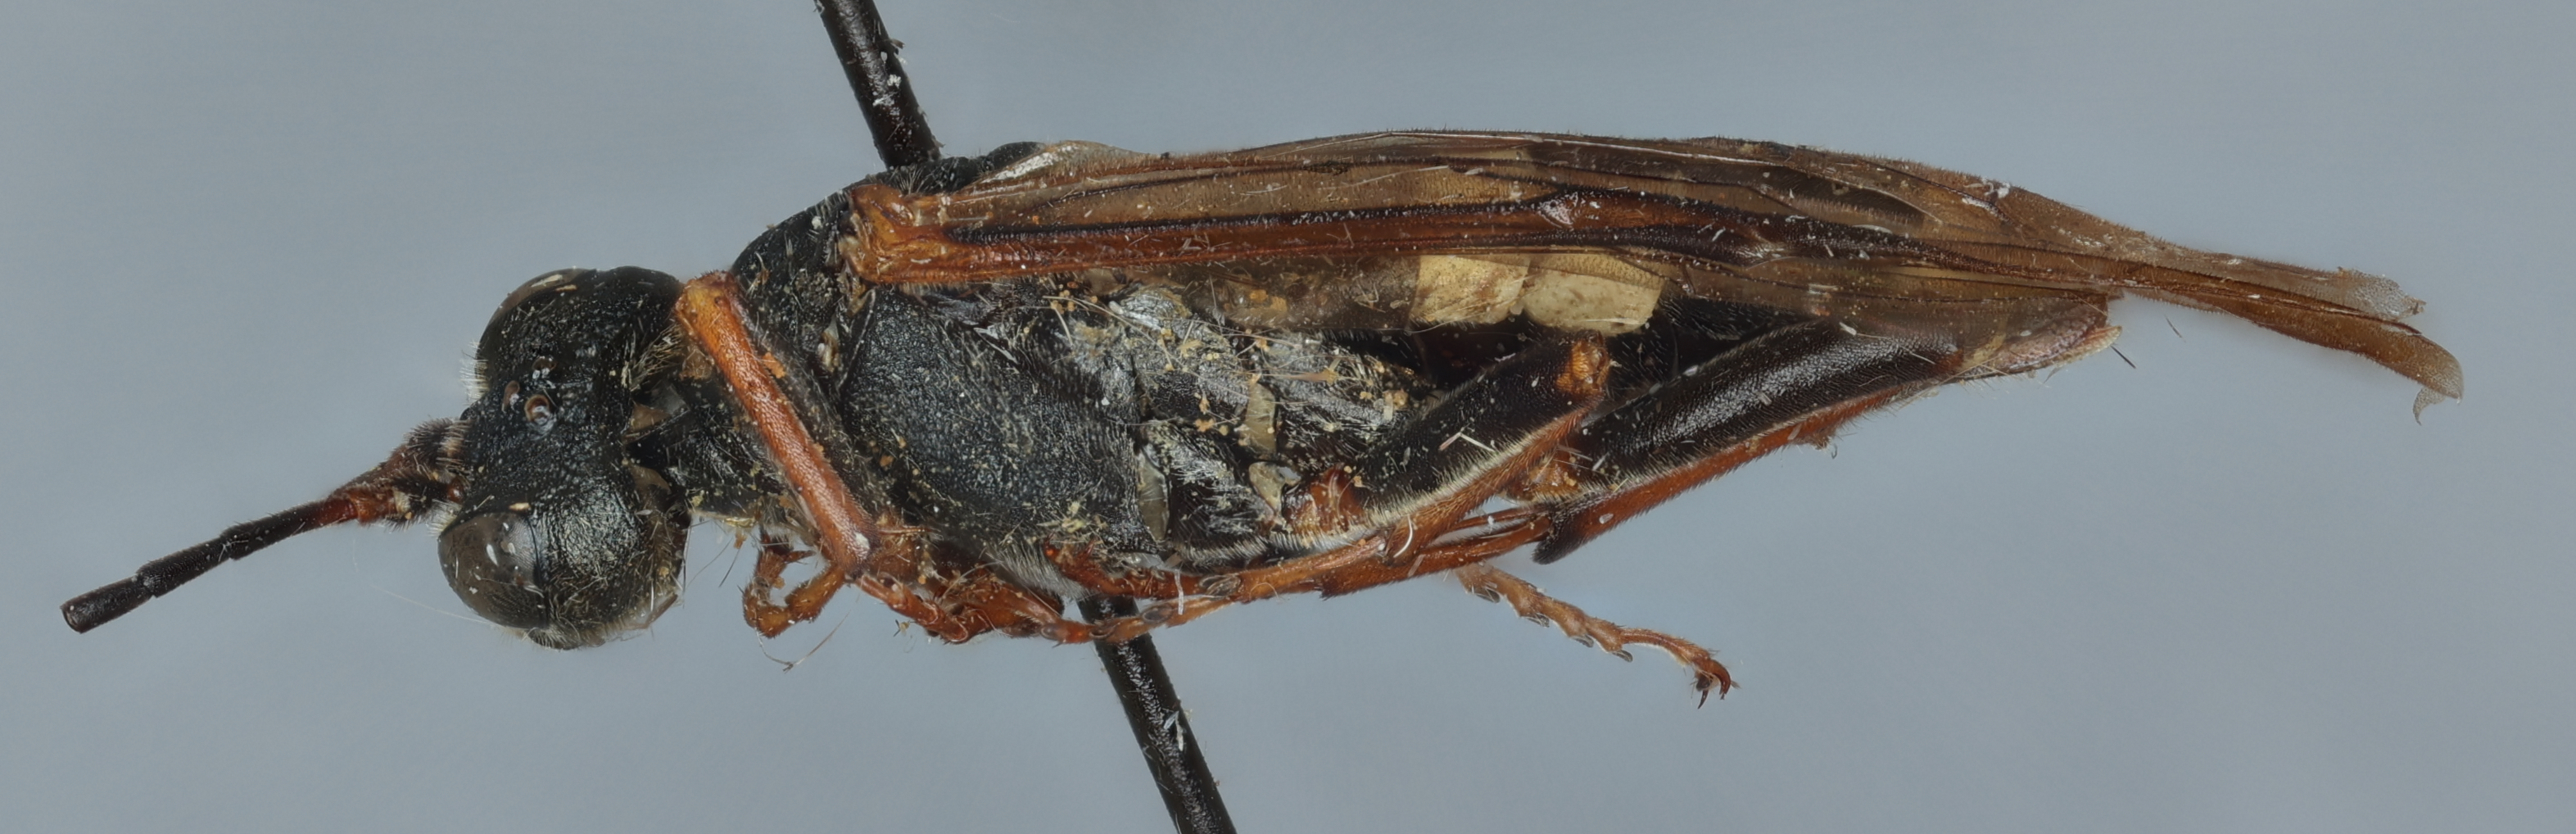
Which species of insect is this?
Tenthredo purpureiventris
